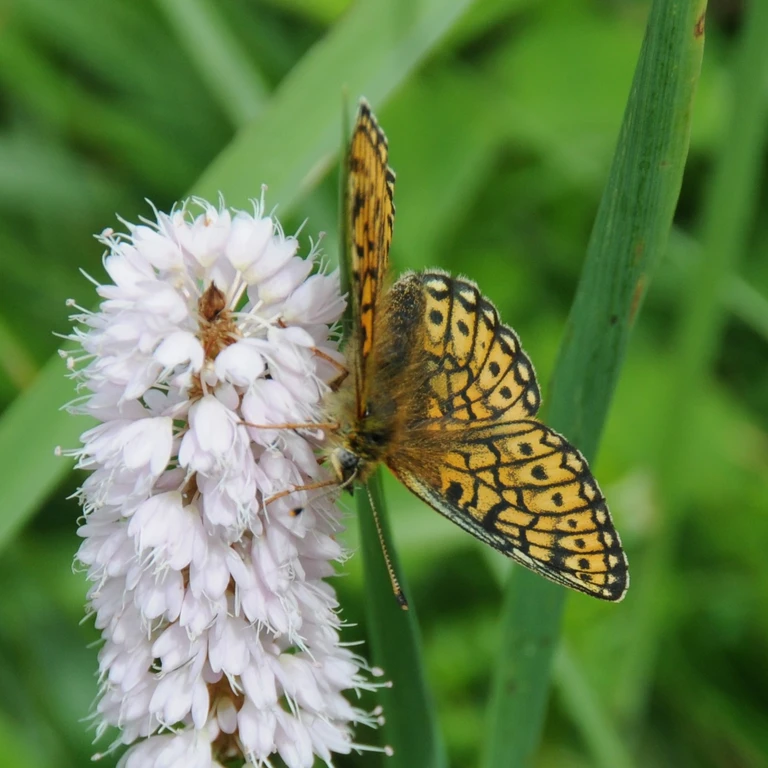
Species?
Boloria eunomia
